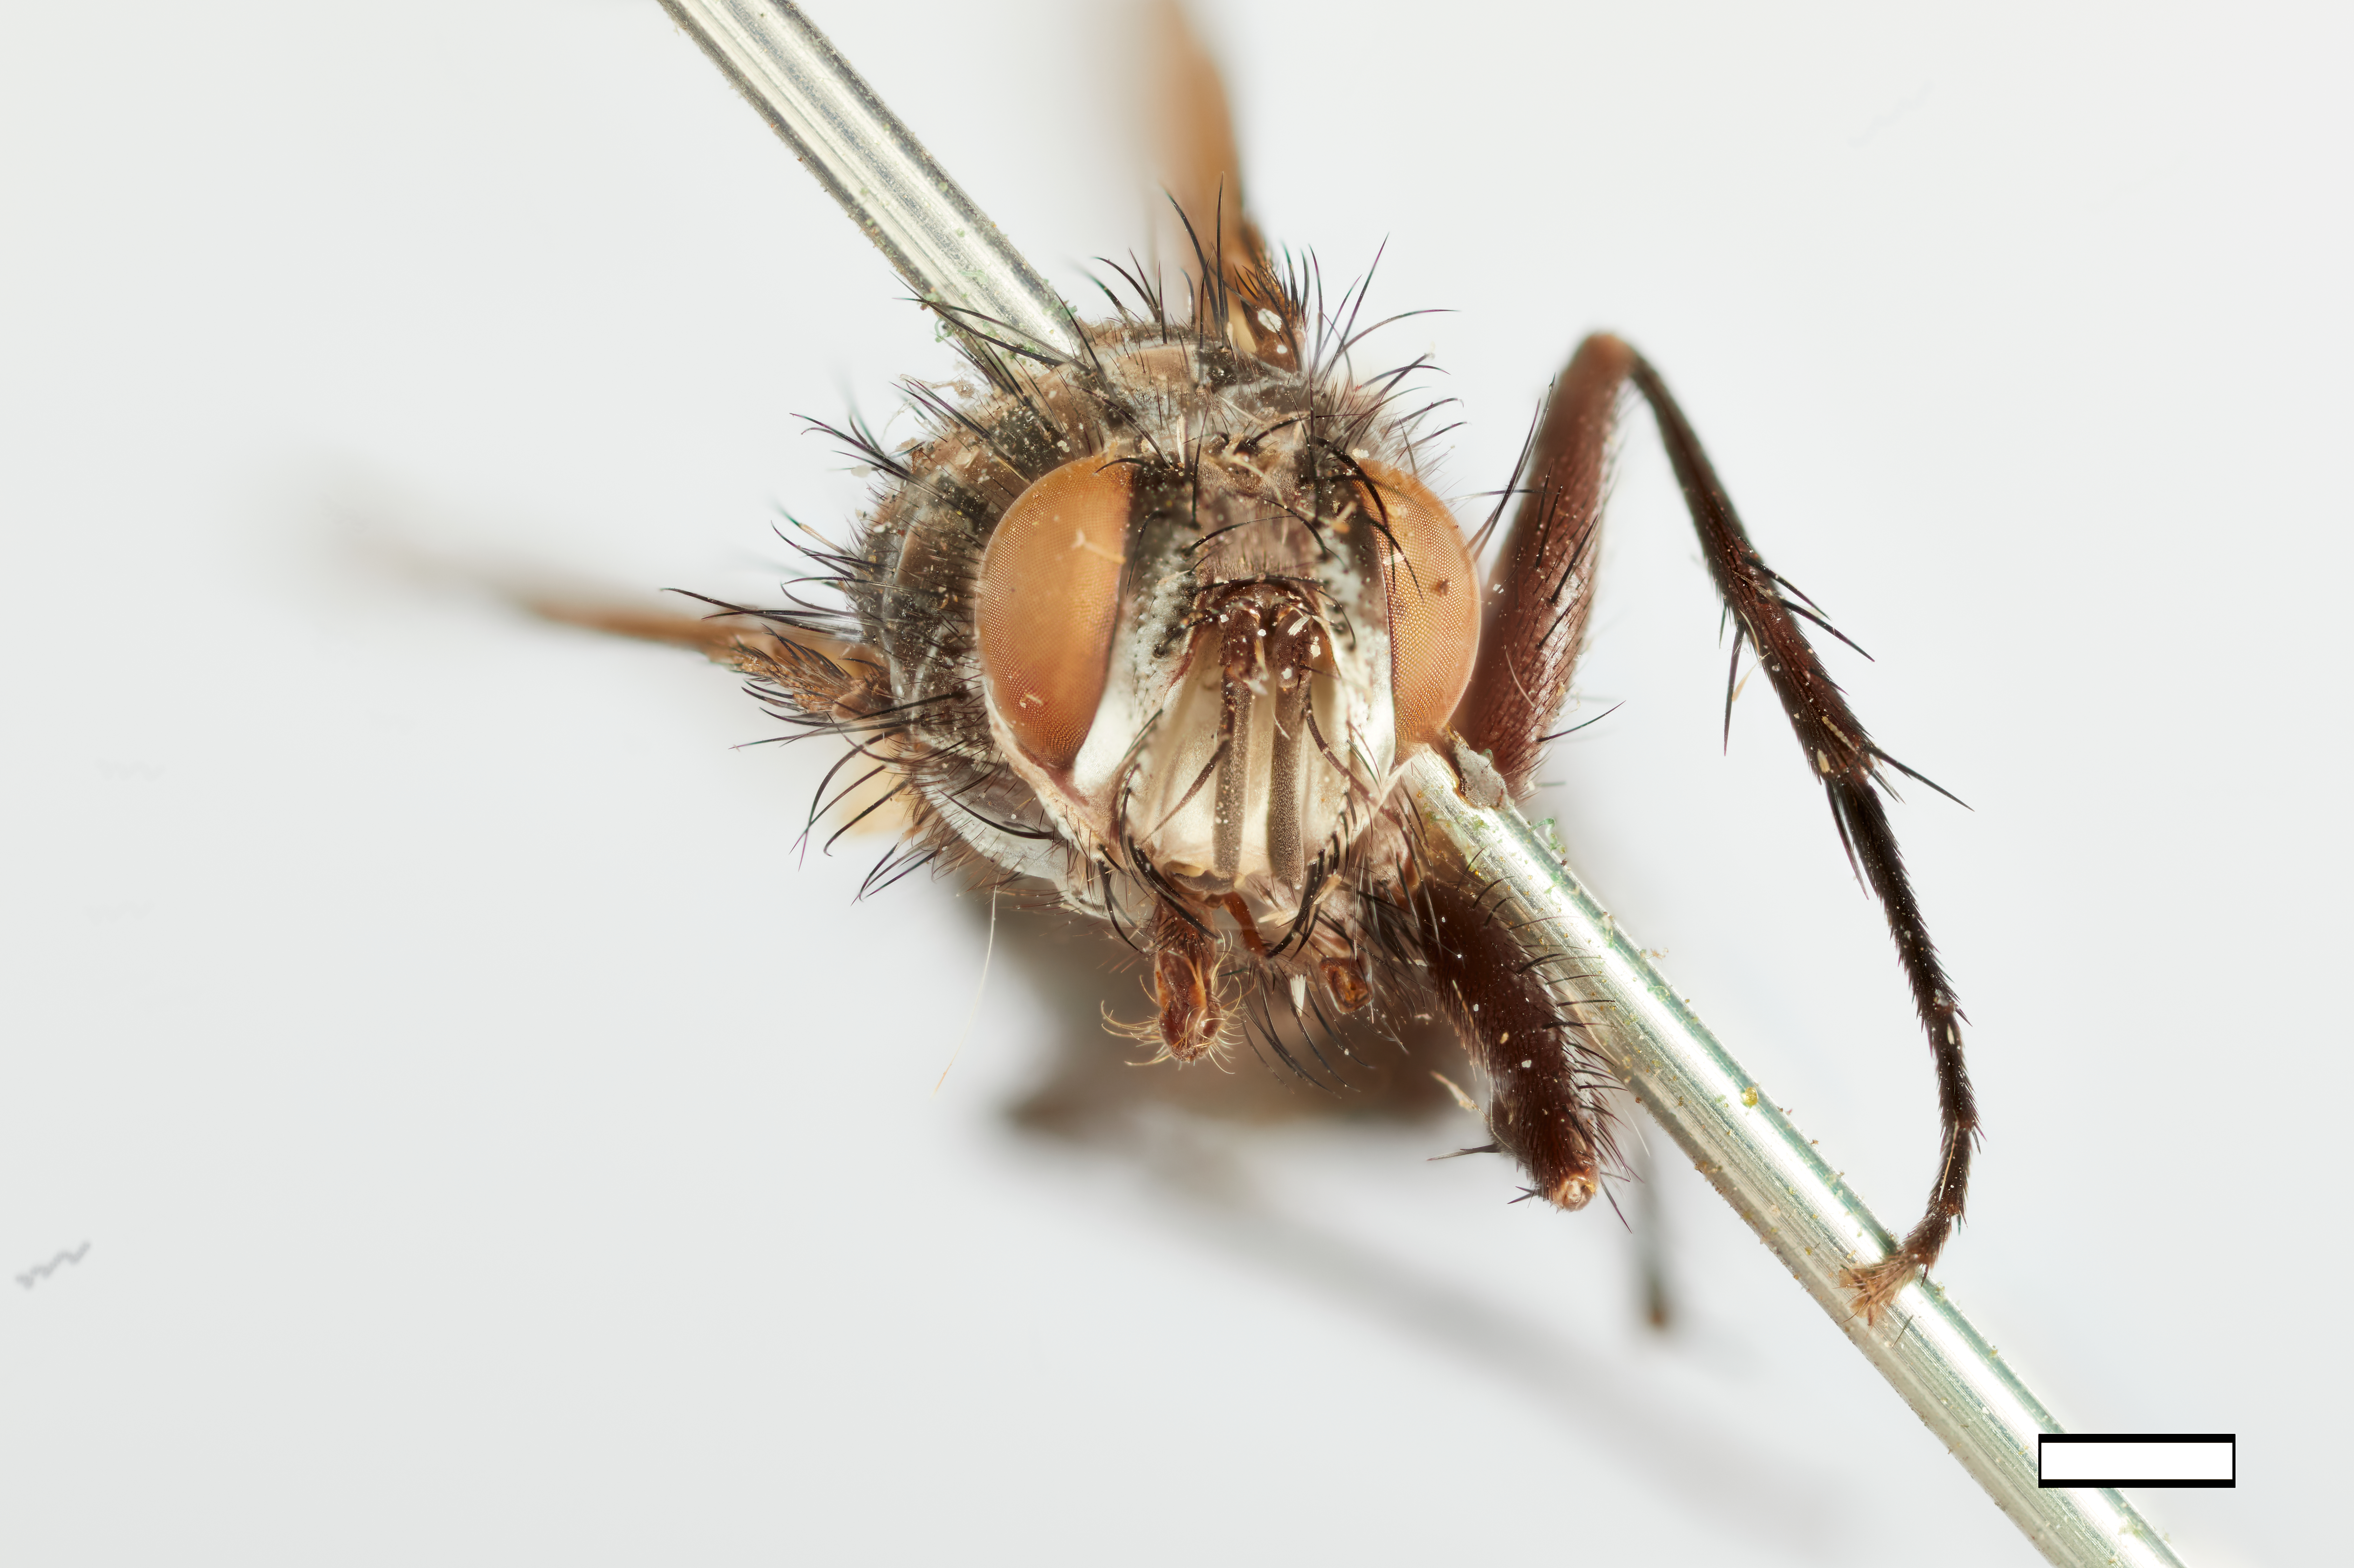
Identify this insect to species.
Degeeria washingtonae
